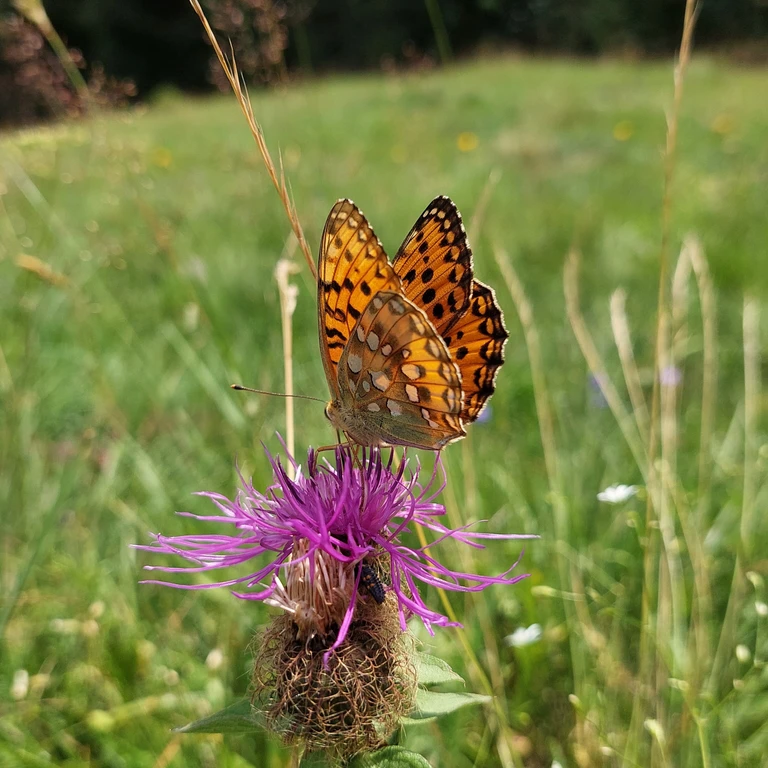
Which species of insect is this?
Speyeria aglaja
